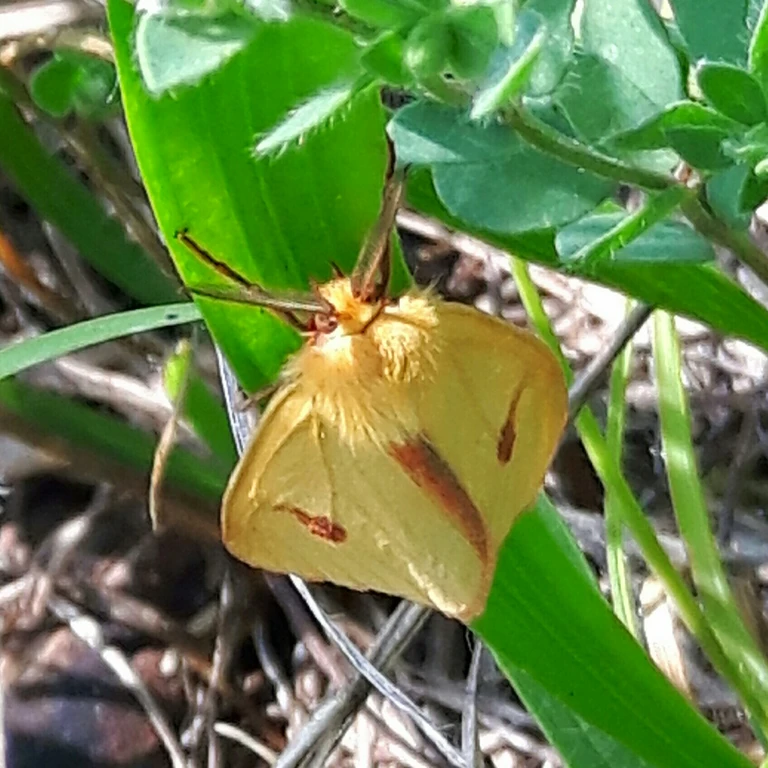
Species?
Diacrisia sannio
